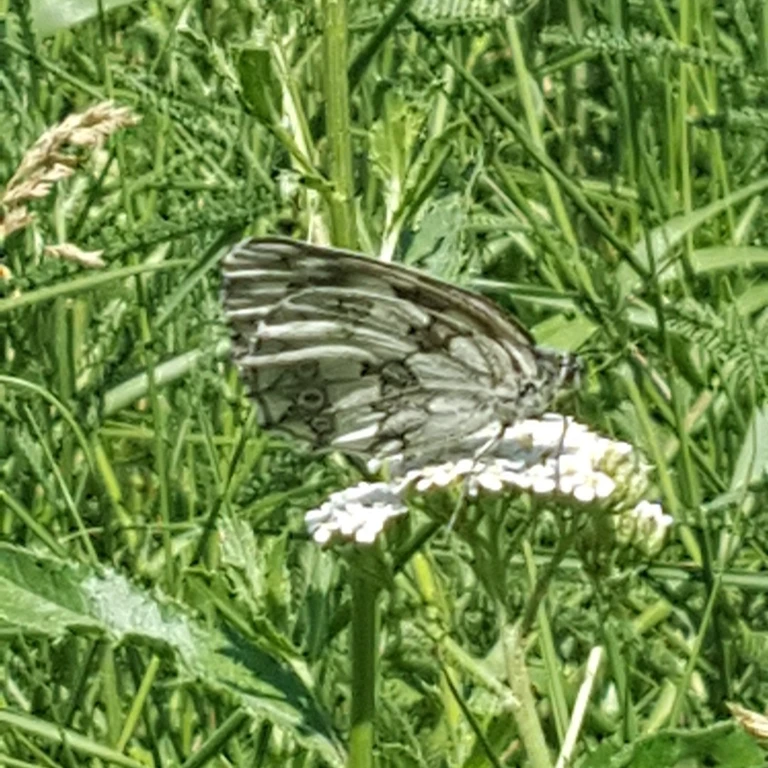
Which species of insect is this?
Melanargia galathea
